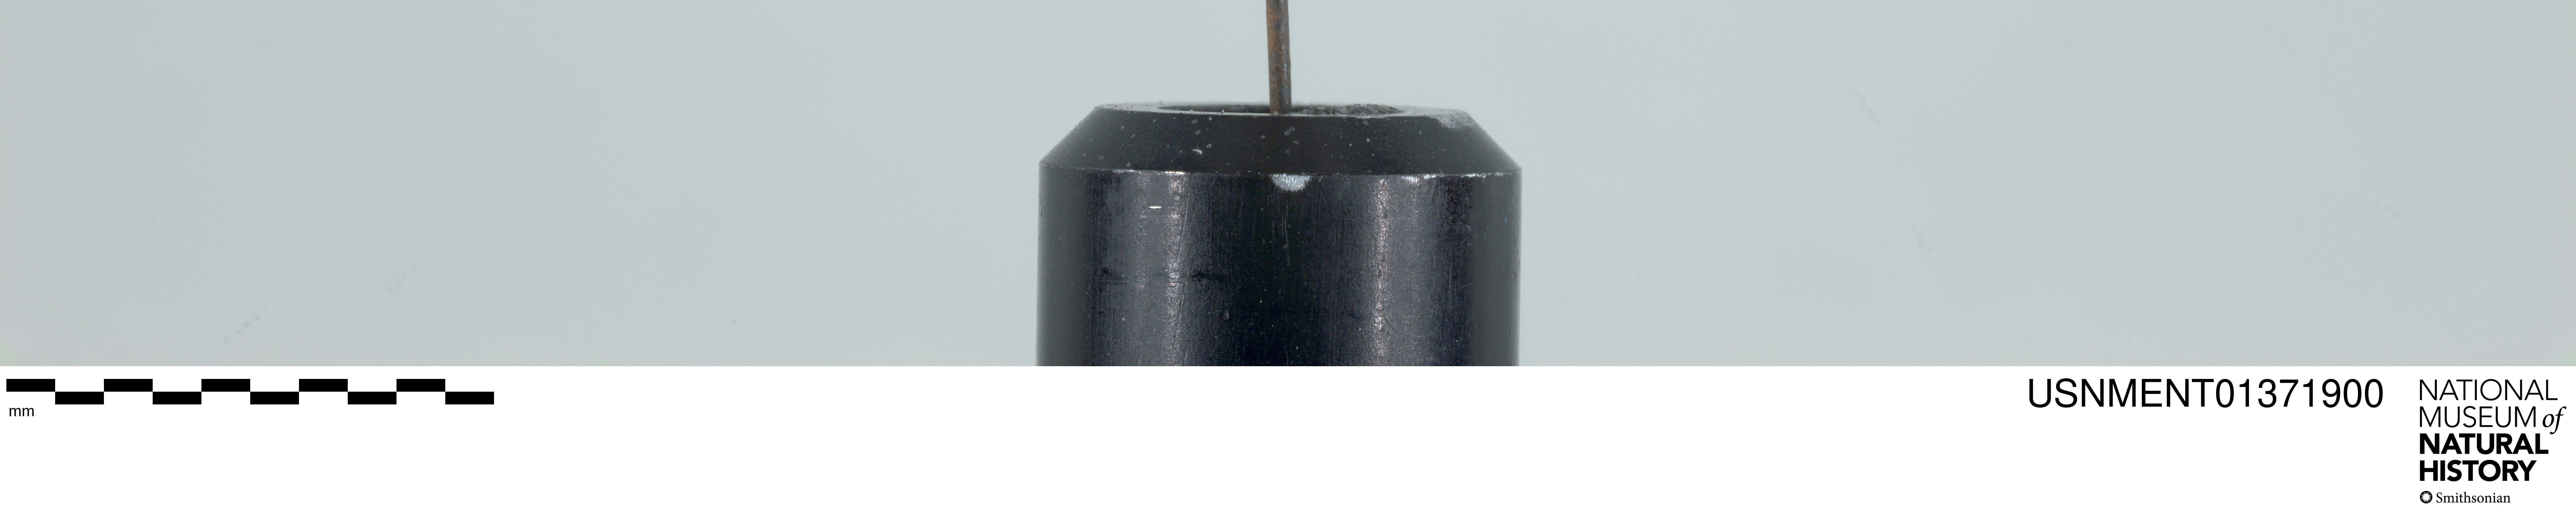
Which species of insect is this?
Neorhynchocephalus sackenii
